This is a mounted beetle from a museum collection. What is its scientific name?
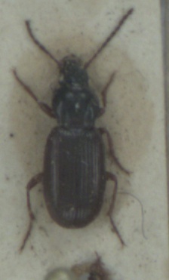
Pterostichus strenuus
